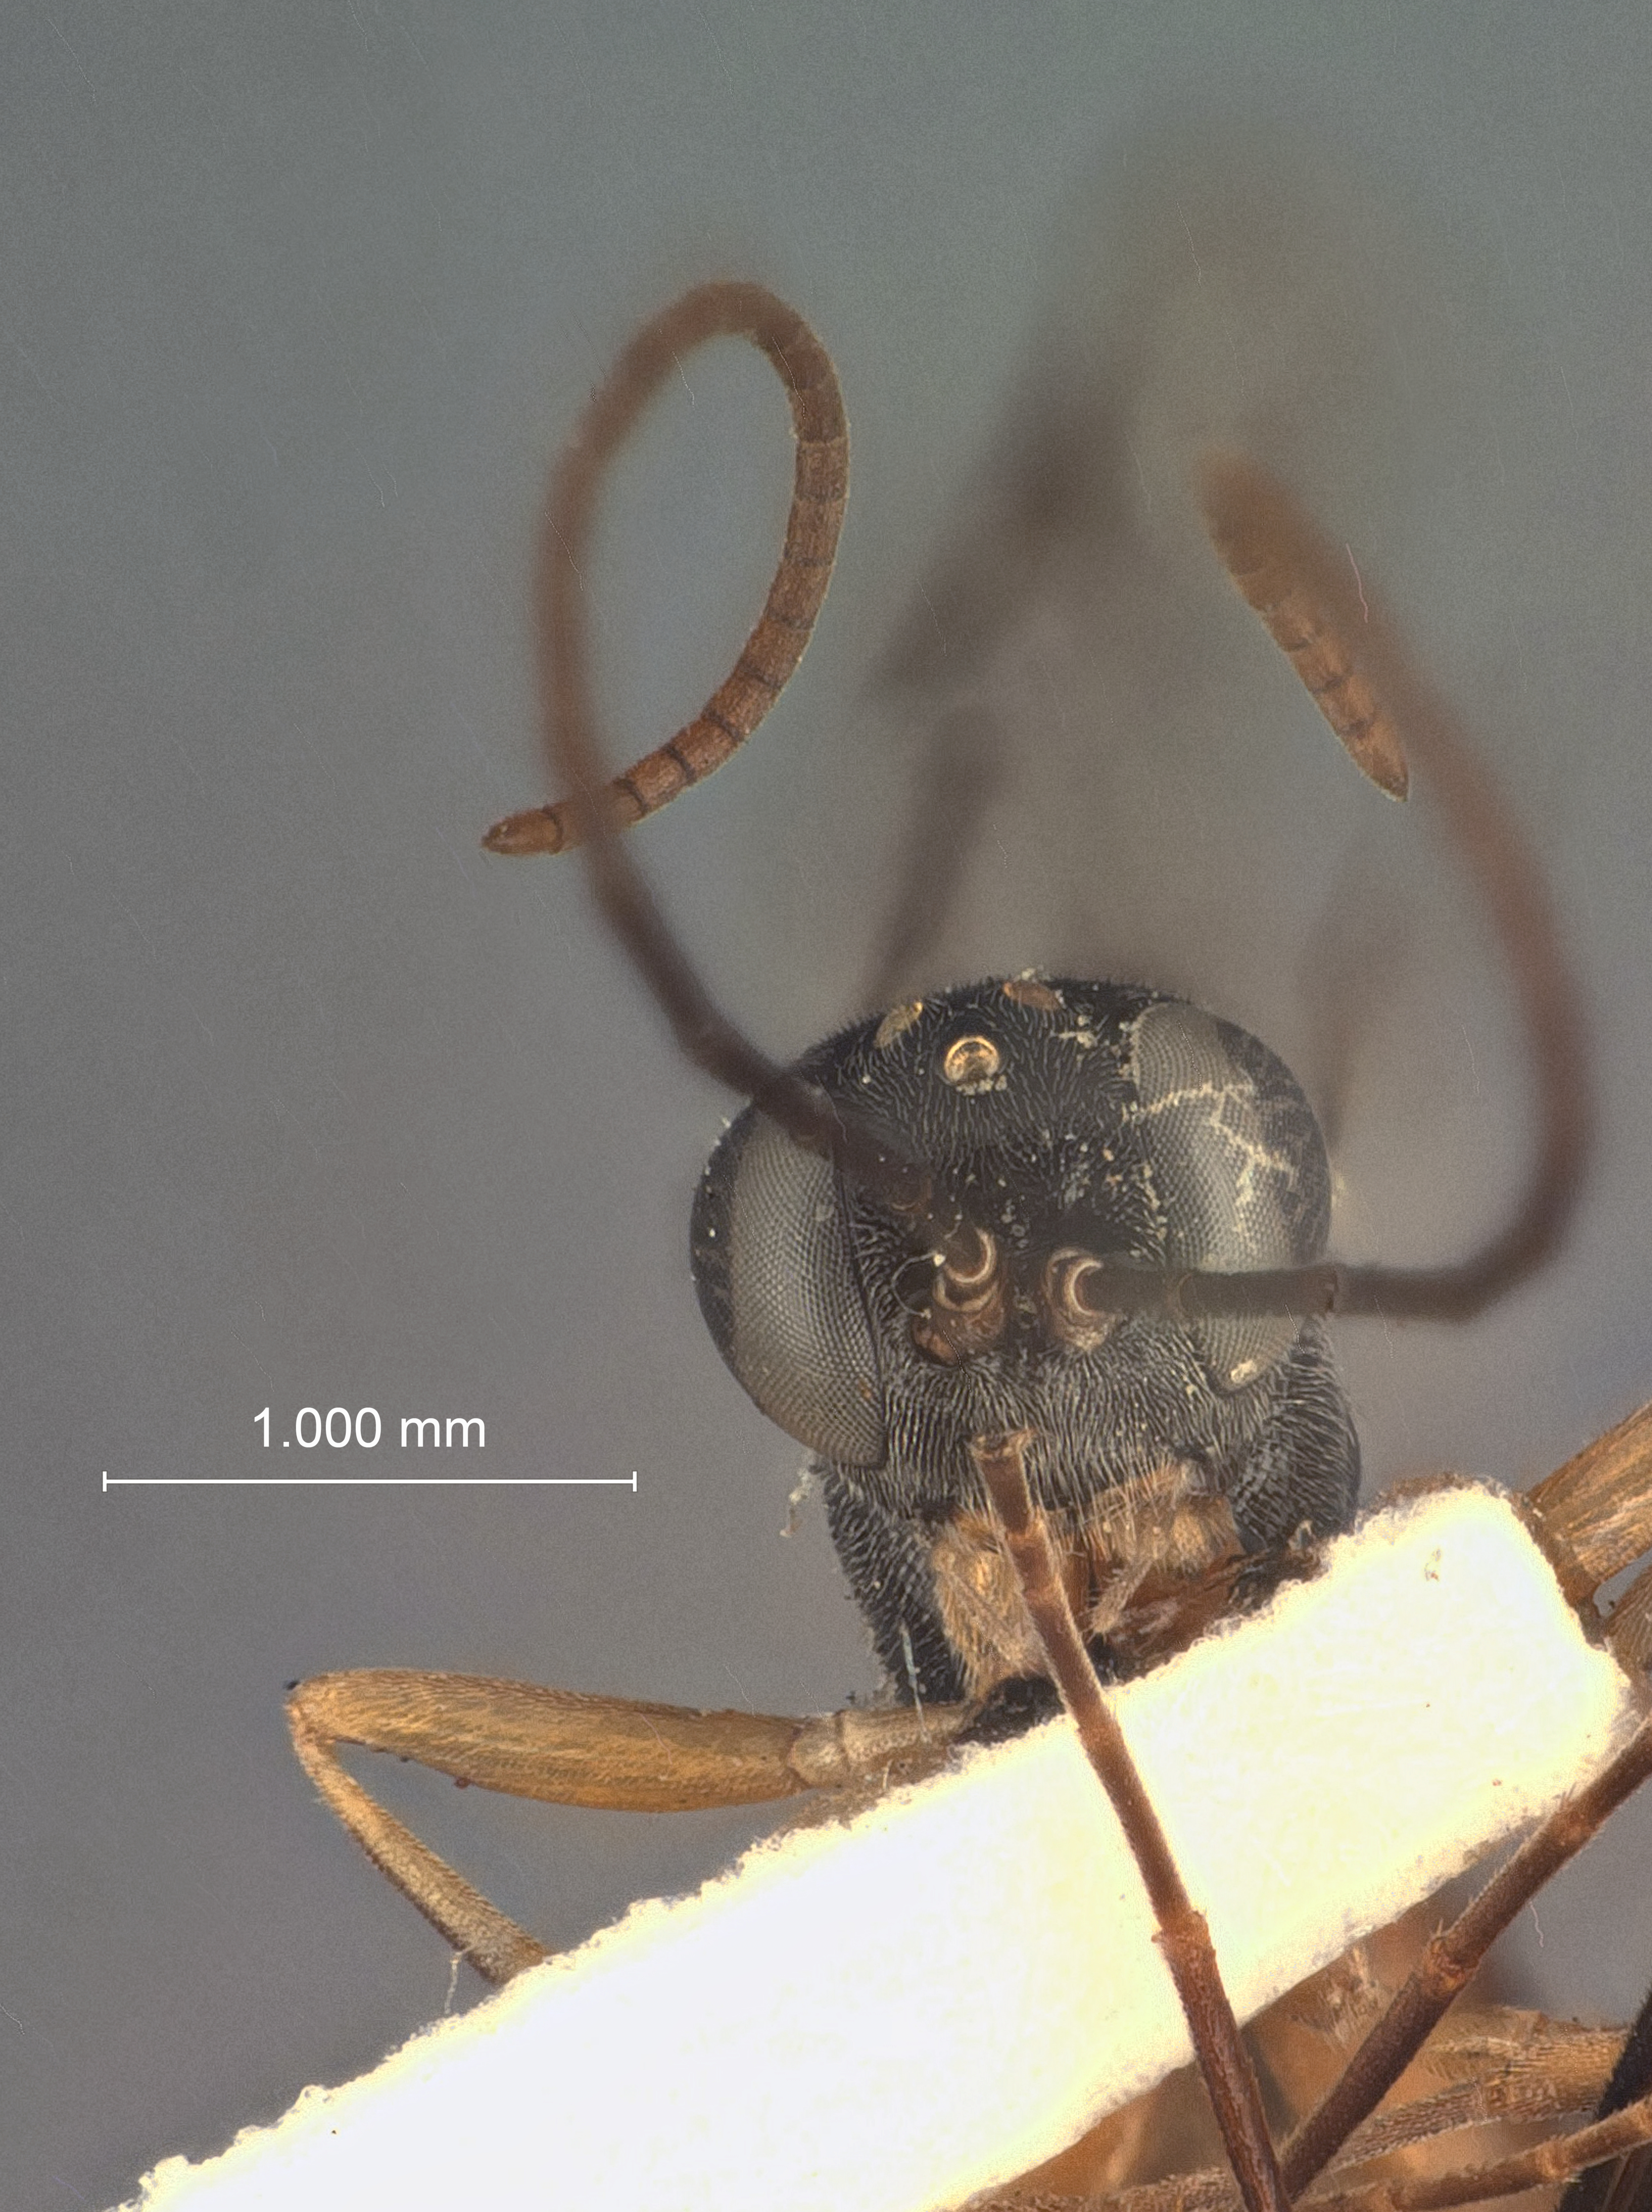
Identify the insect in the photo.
Isadelphus extensor
